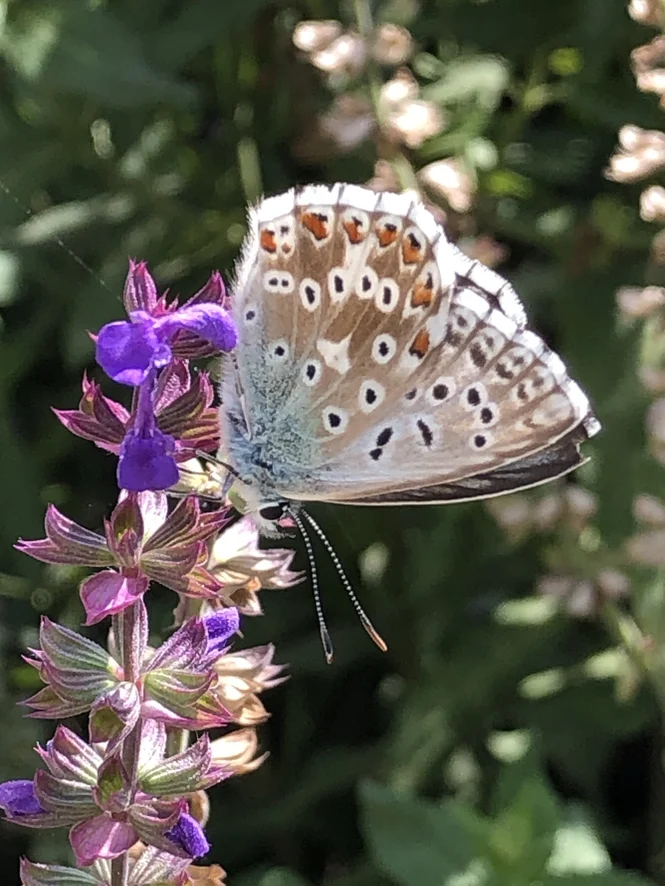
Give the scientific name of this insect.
Lysandra coridon
